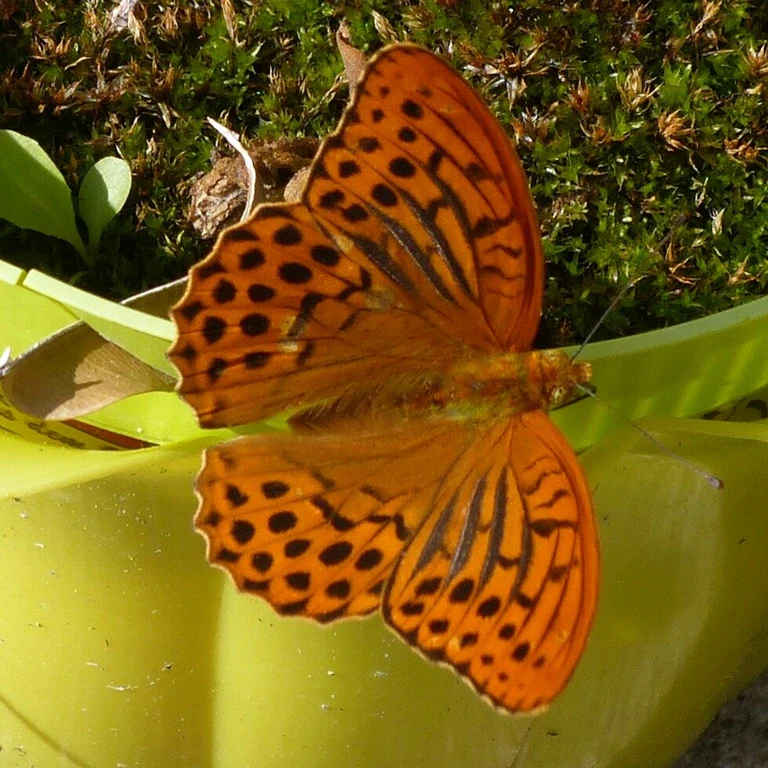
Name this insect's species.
Argynnis paphia
